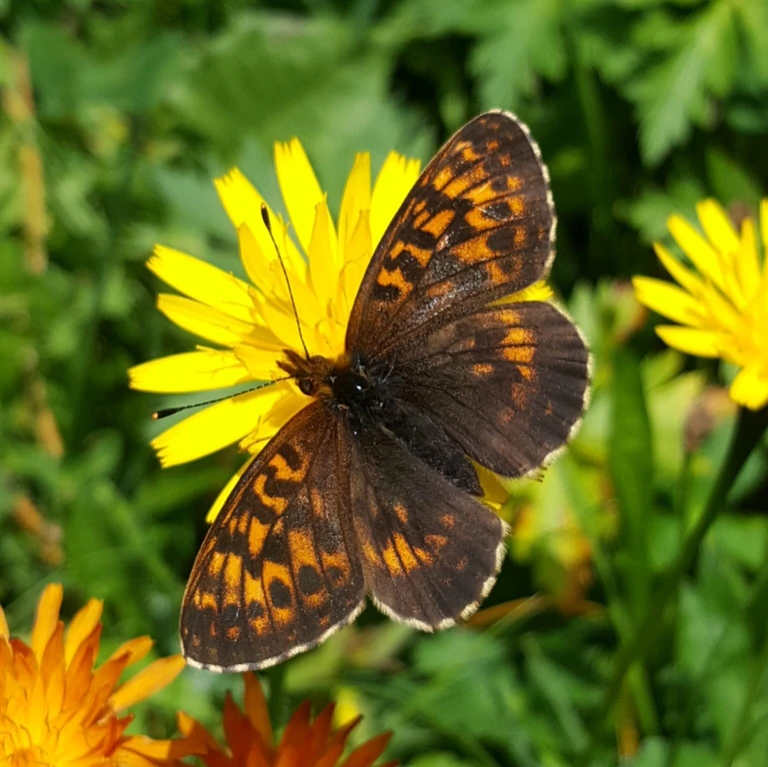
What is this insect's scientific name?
Boloria thore
